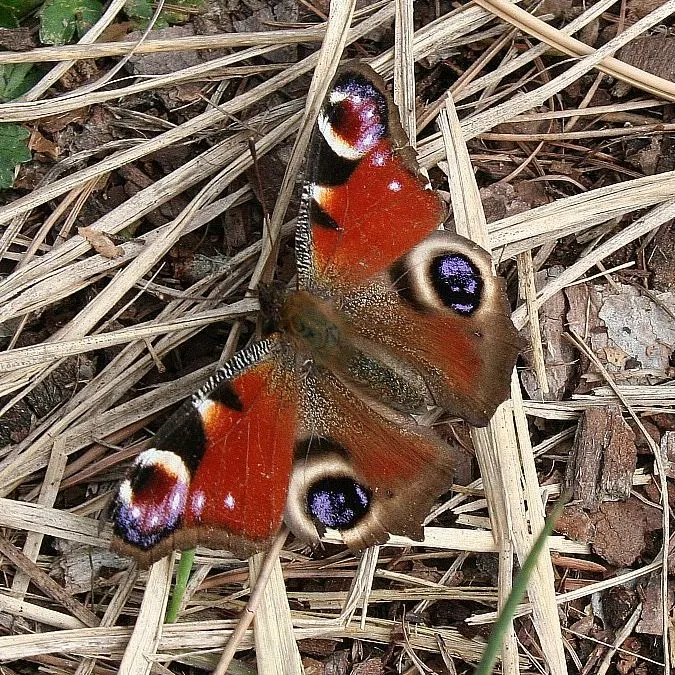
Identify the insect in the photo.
Aglais io
